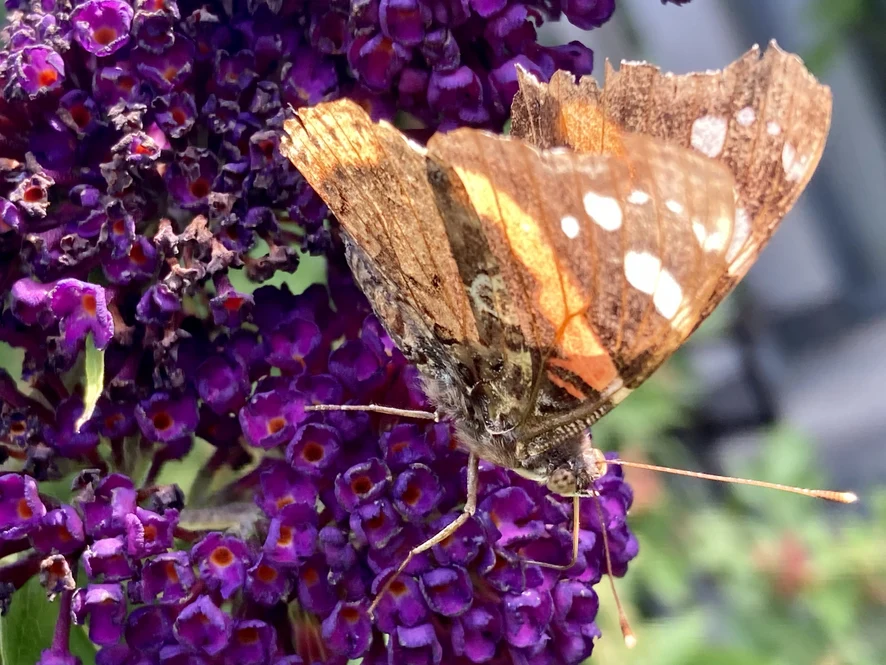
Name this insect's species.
Vanessa atalanta
